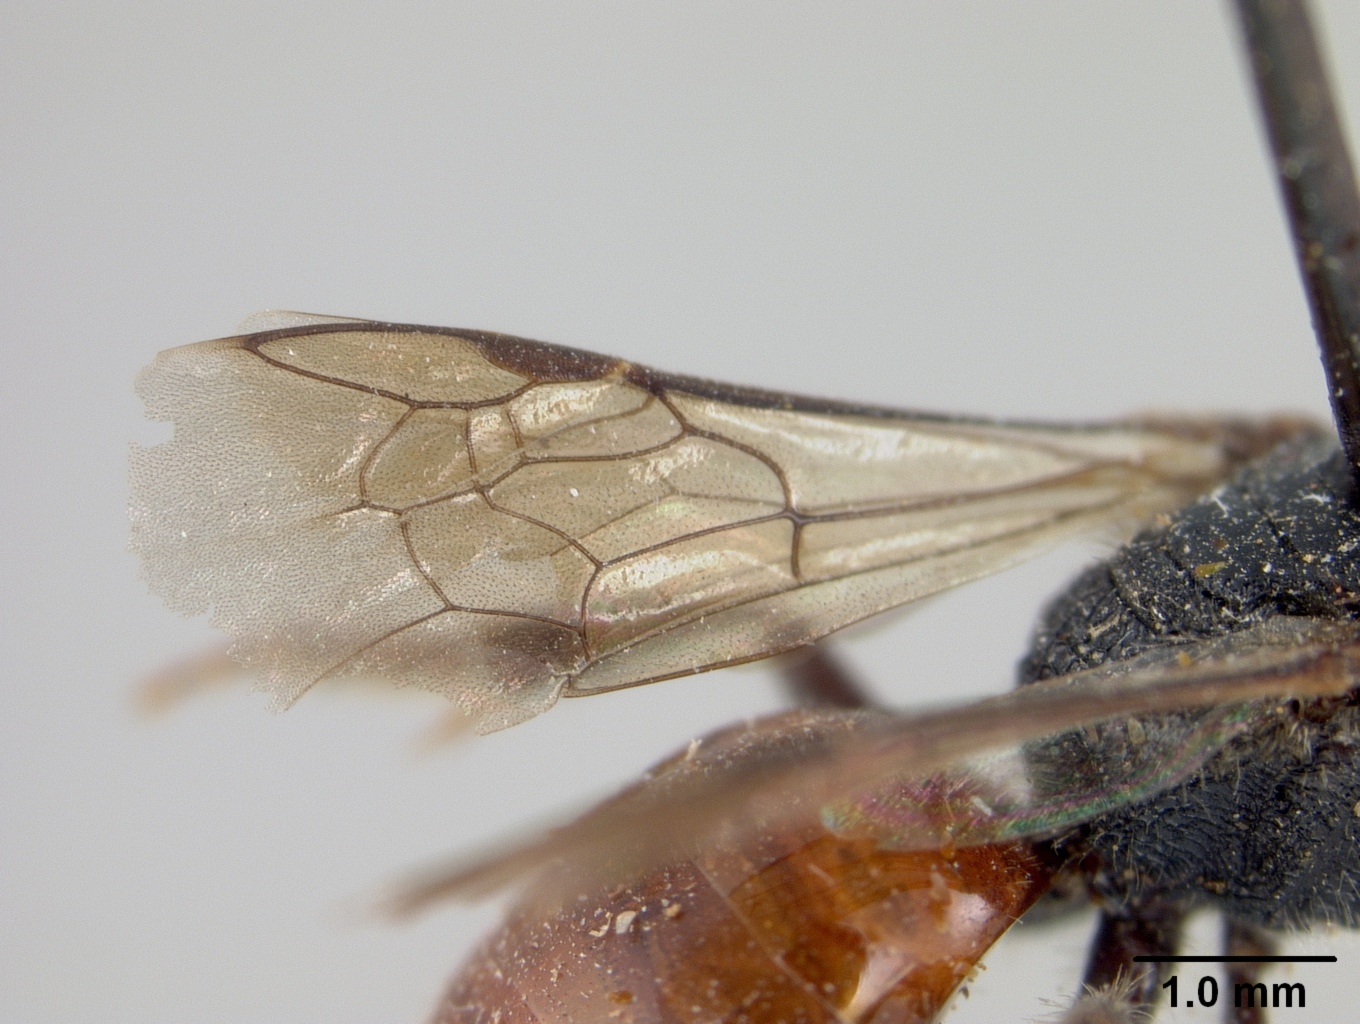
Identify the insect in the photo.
Sphecodes obscurans
